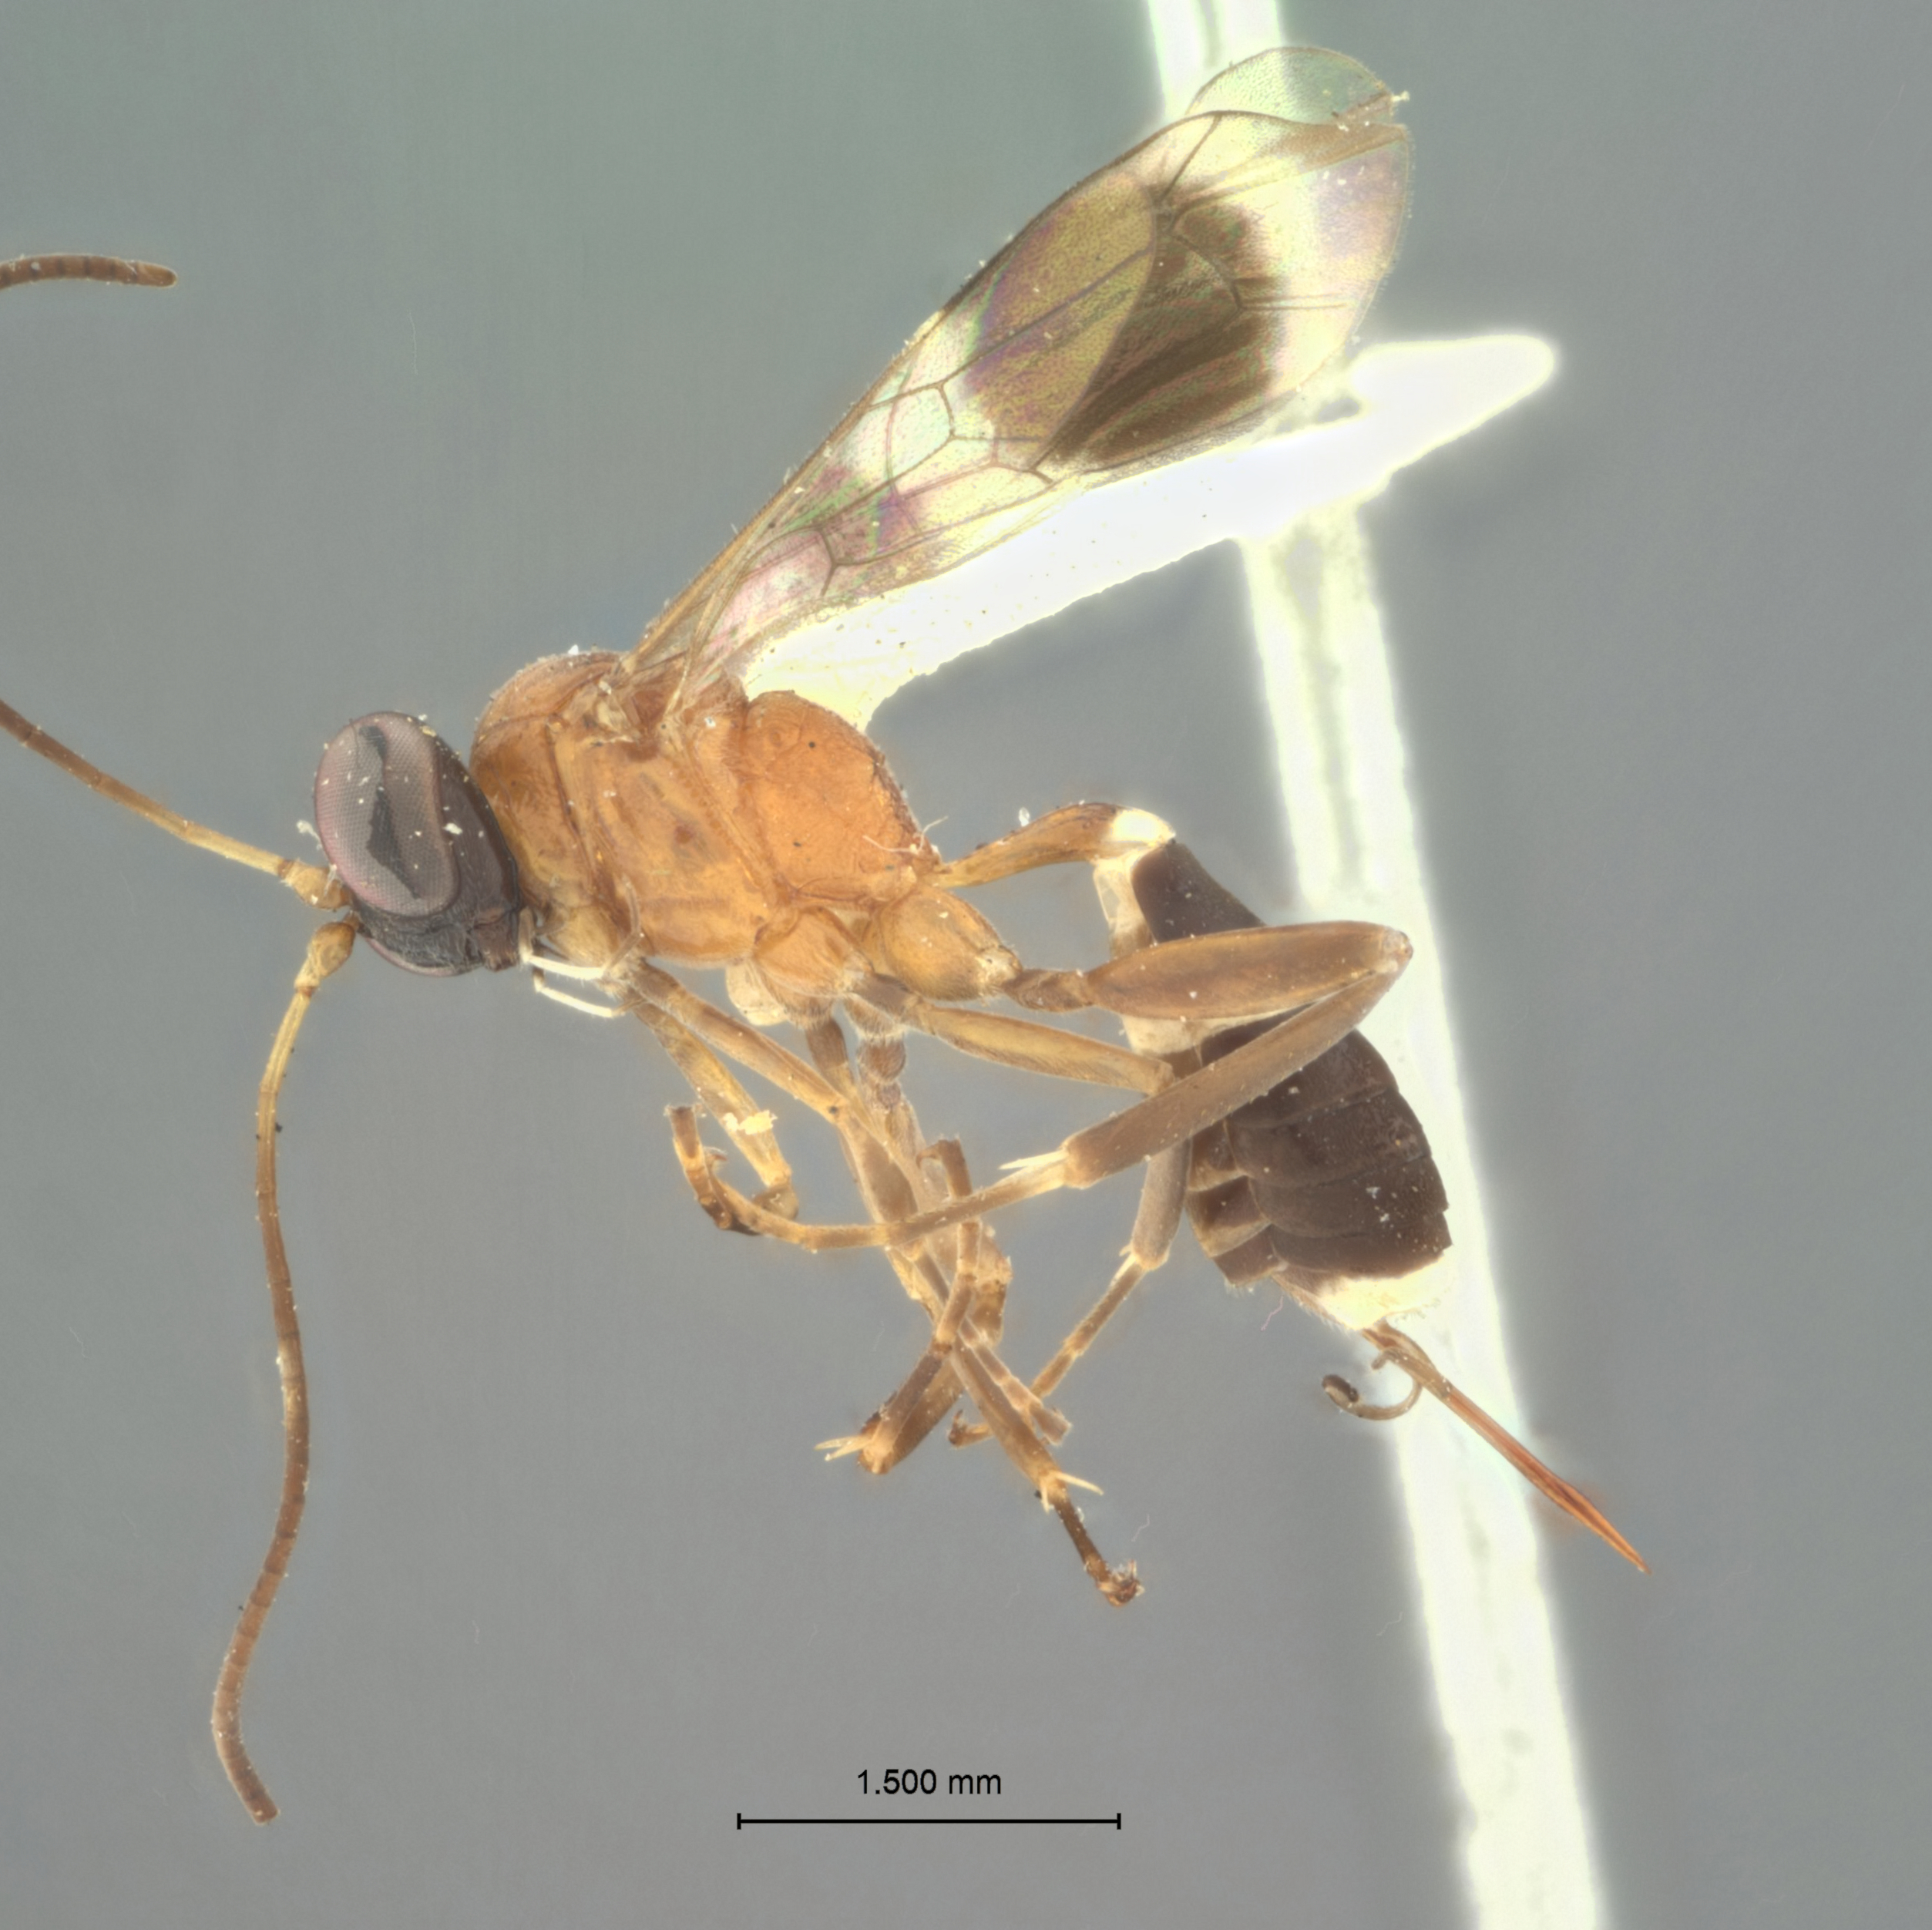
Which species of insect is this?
Isotima albicincta
